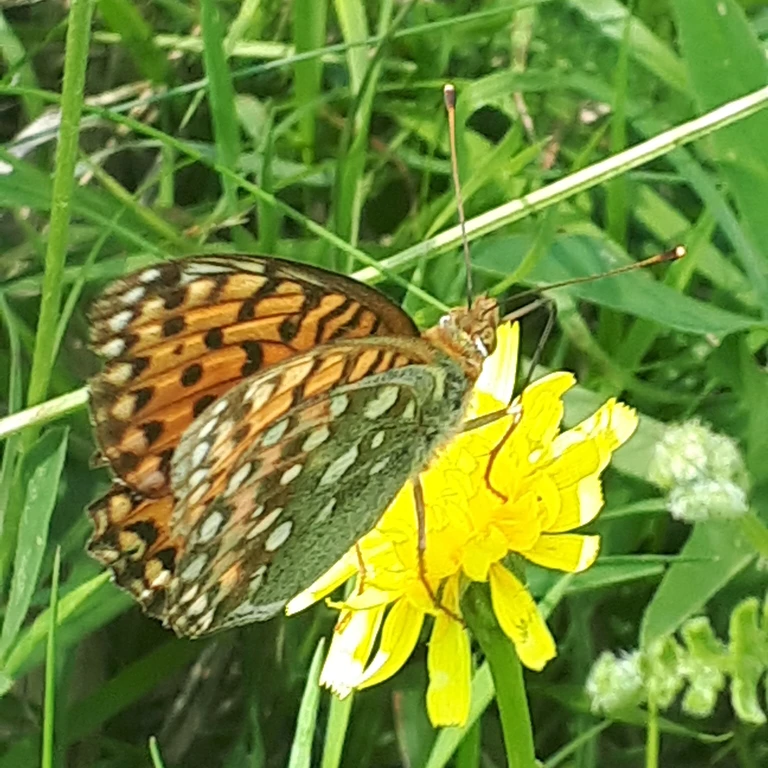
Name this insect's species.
Speyeria aglaja
